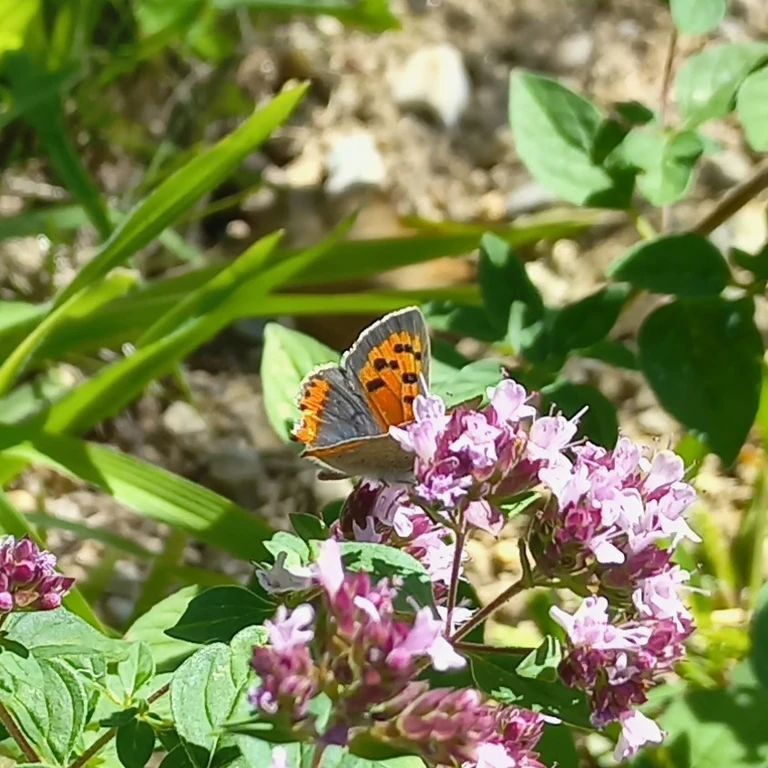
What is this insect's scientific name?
Lycaena phlaeas
